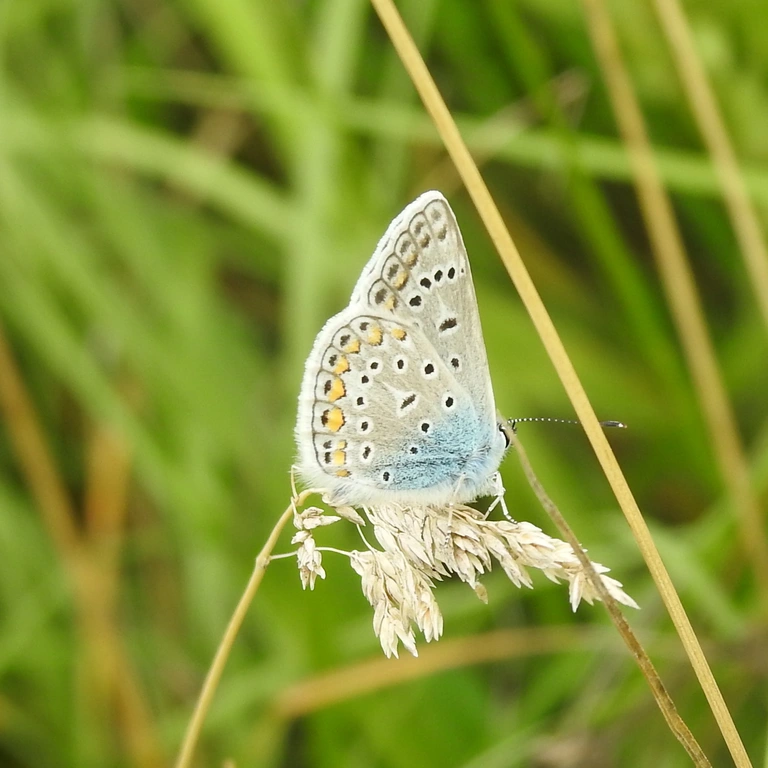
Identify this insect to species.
Polyommatus icarus
